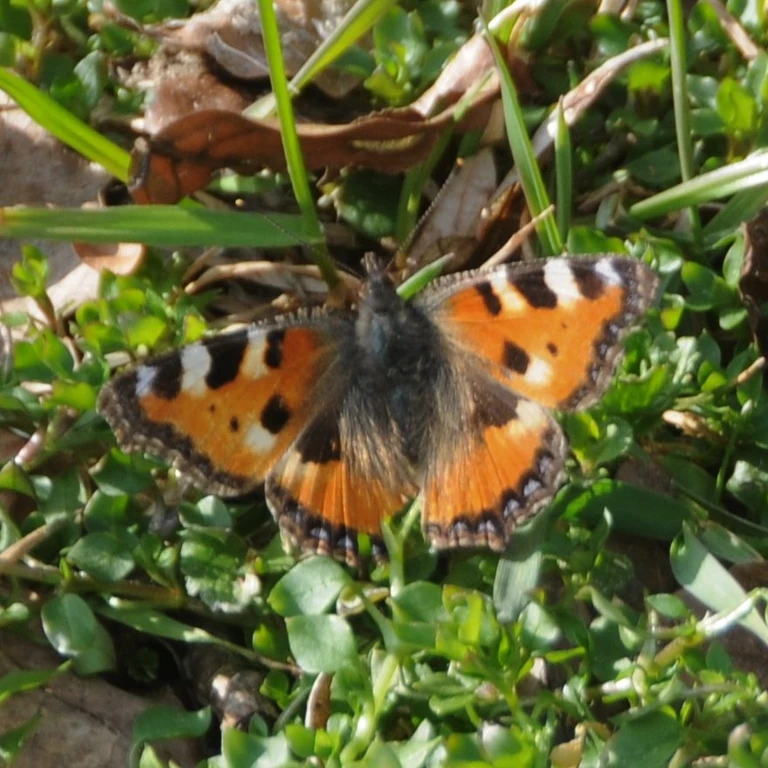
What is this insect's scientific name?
Aglais urticae
